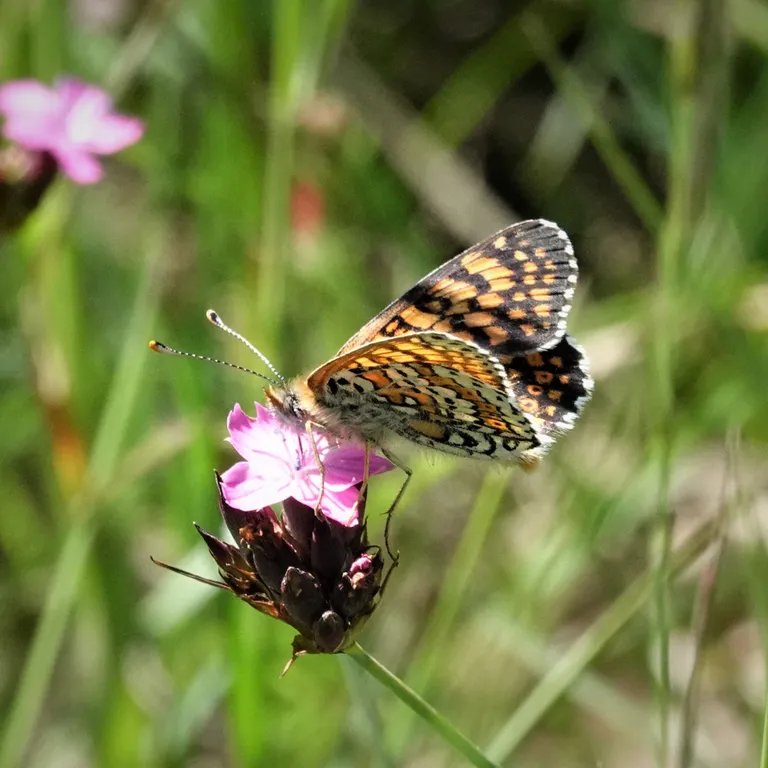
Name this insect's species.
Melitaea cinxia
